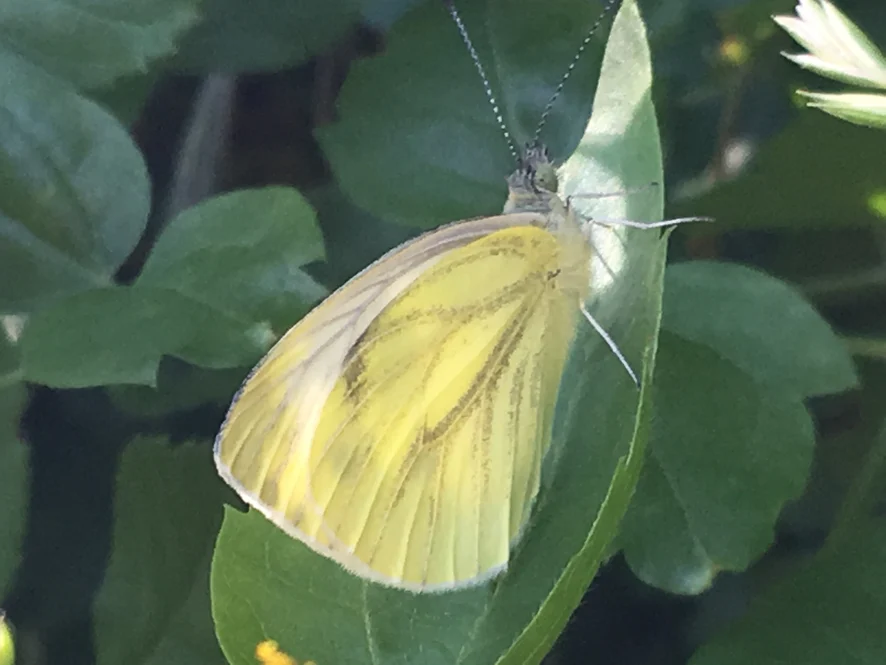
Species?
Pieris napi
